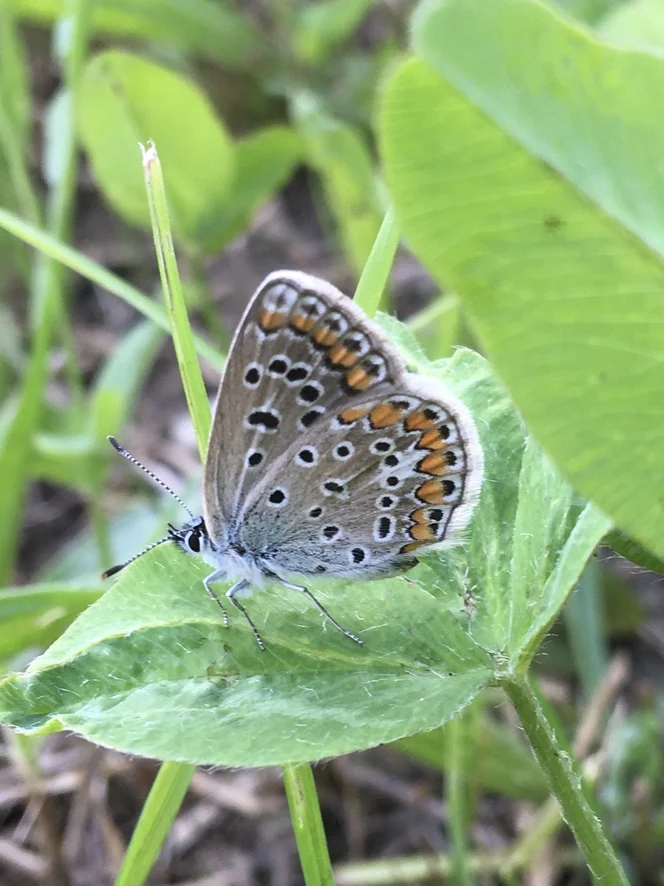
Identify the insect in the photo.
Polyommatus icarus
